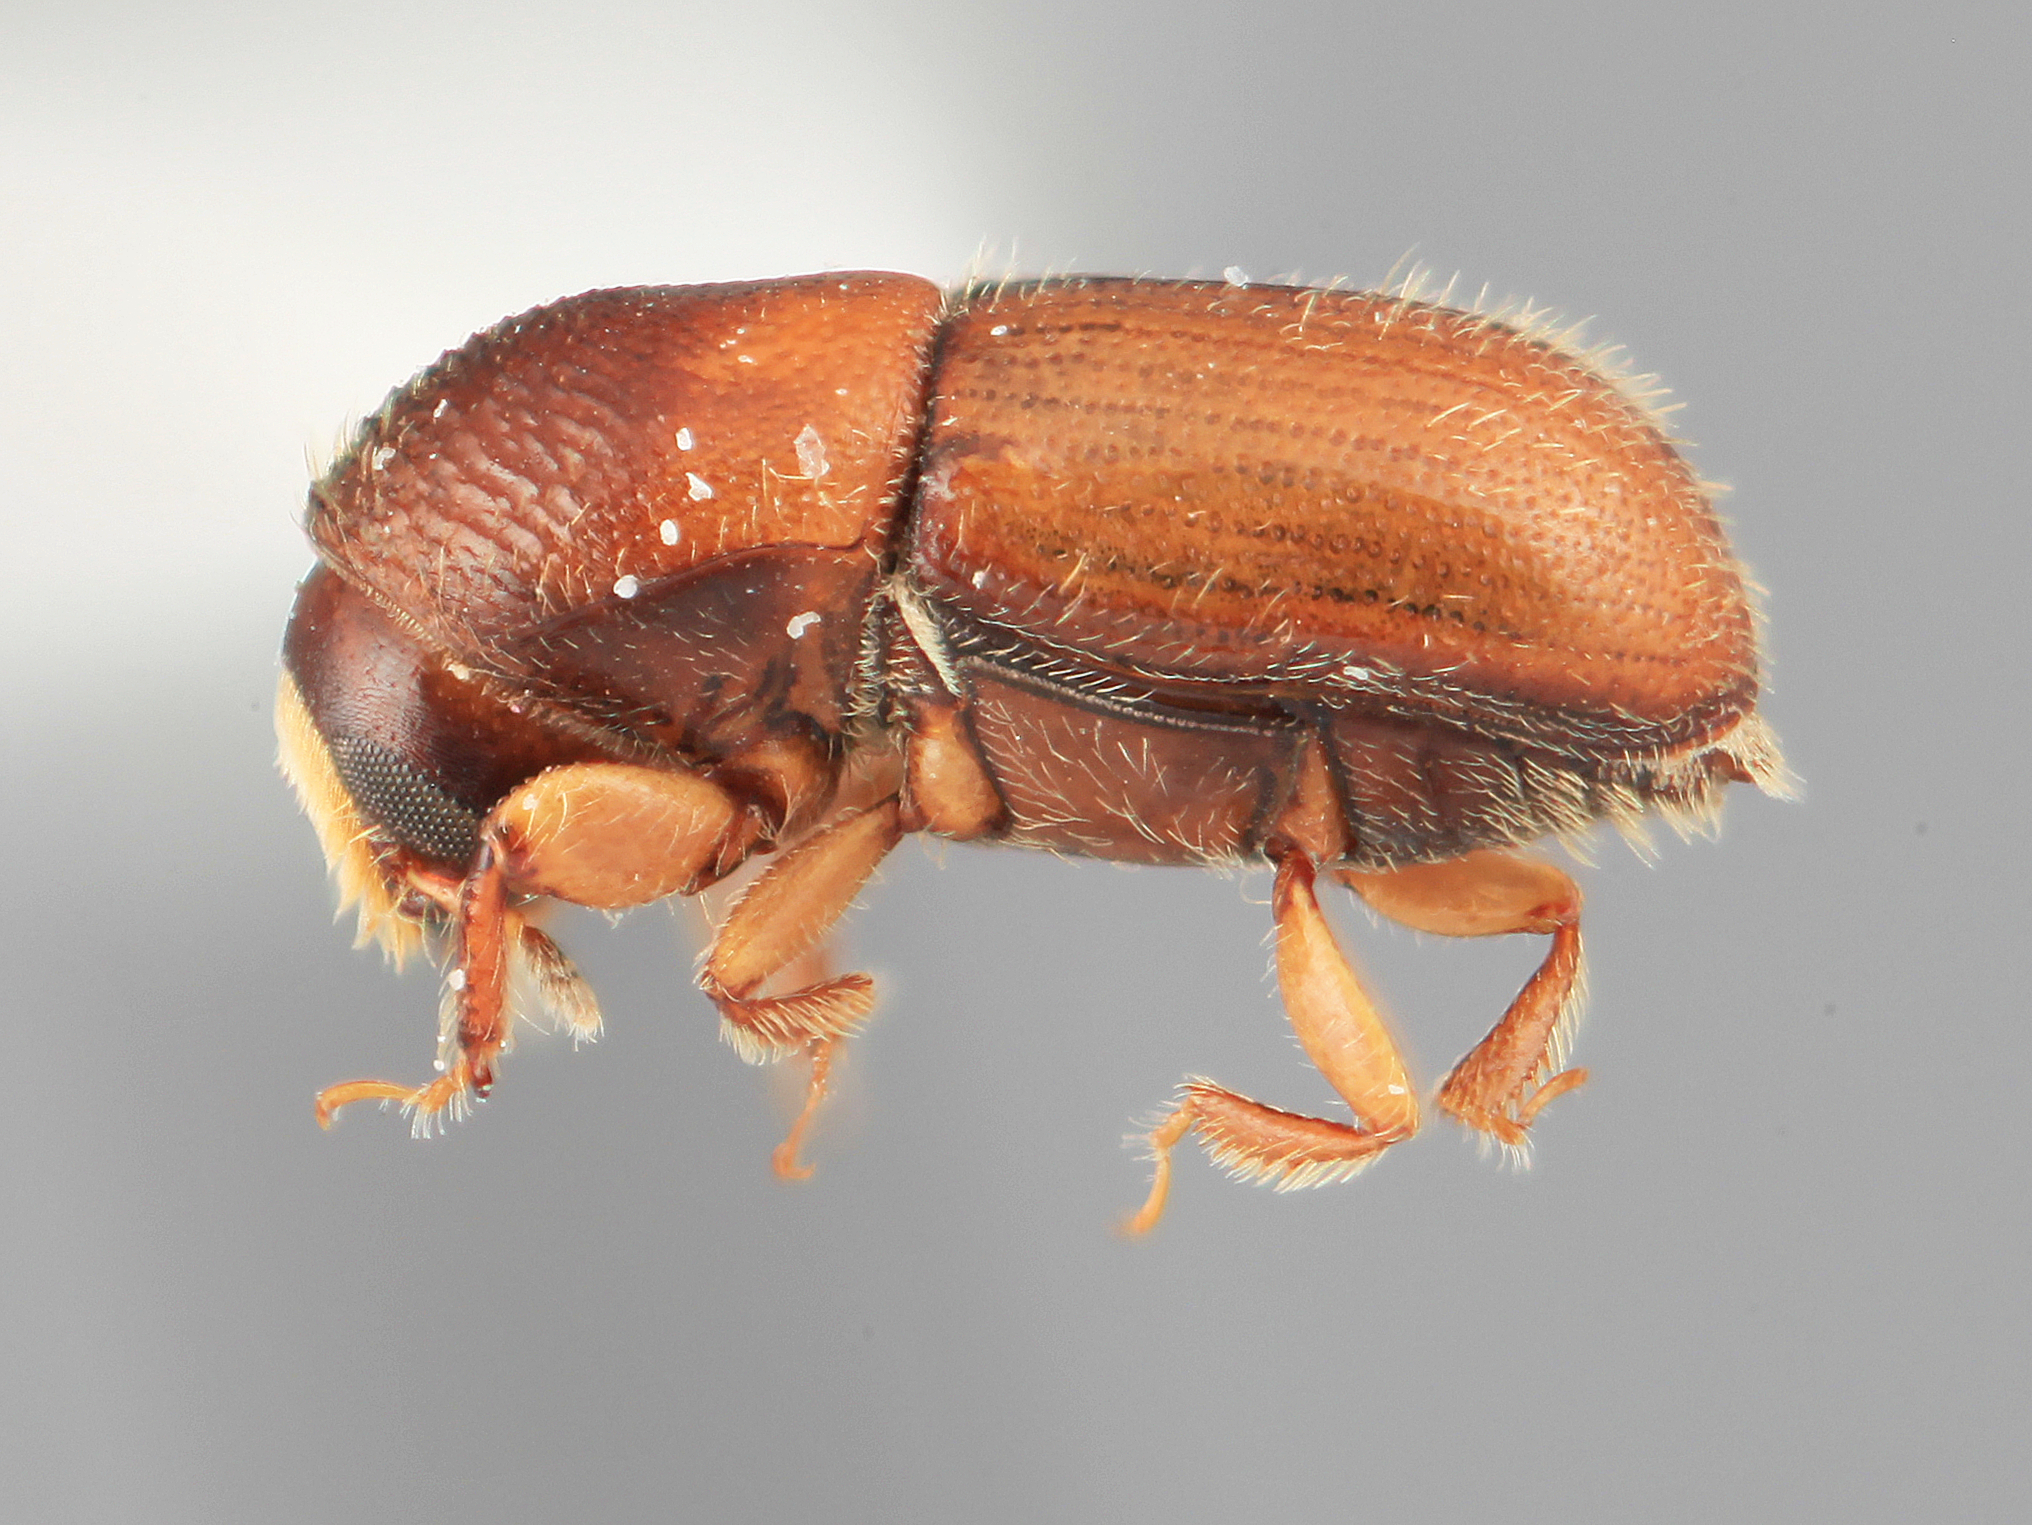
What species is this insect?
Scolytodes pubescens
